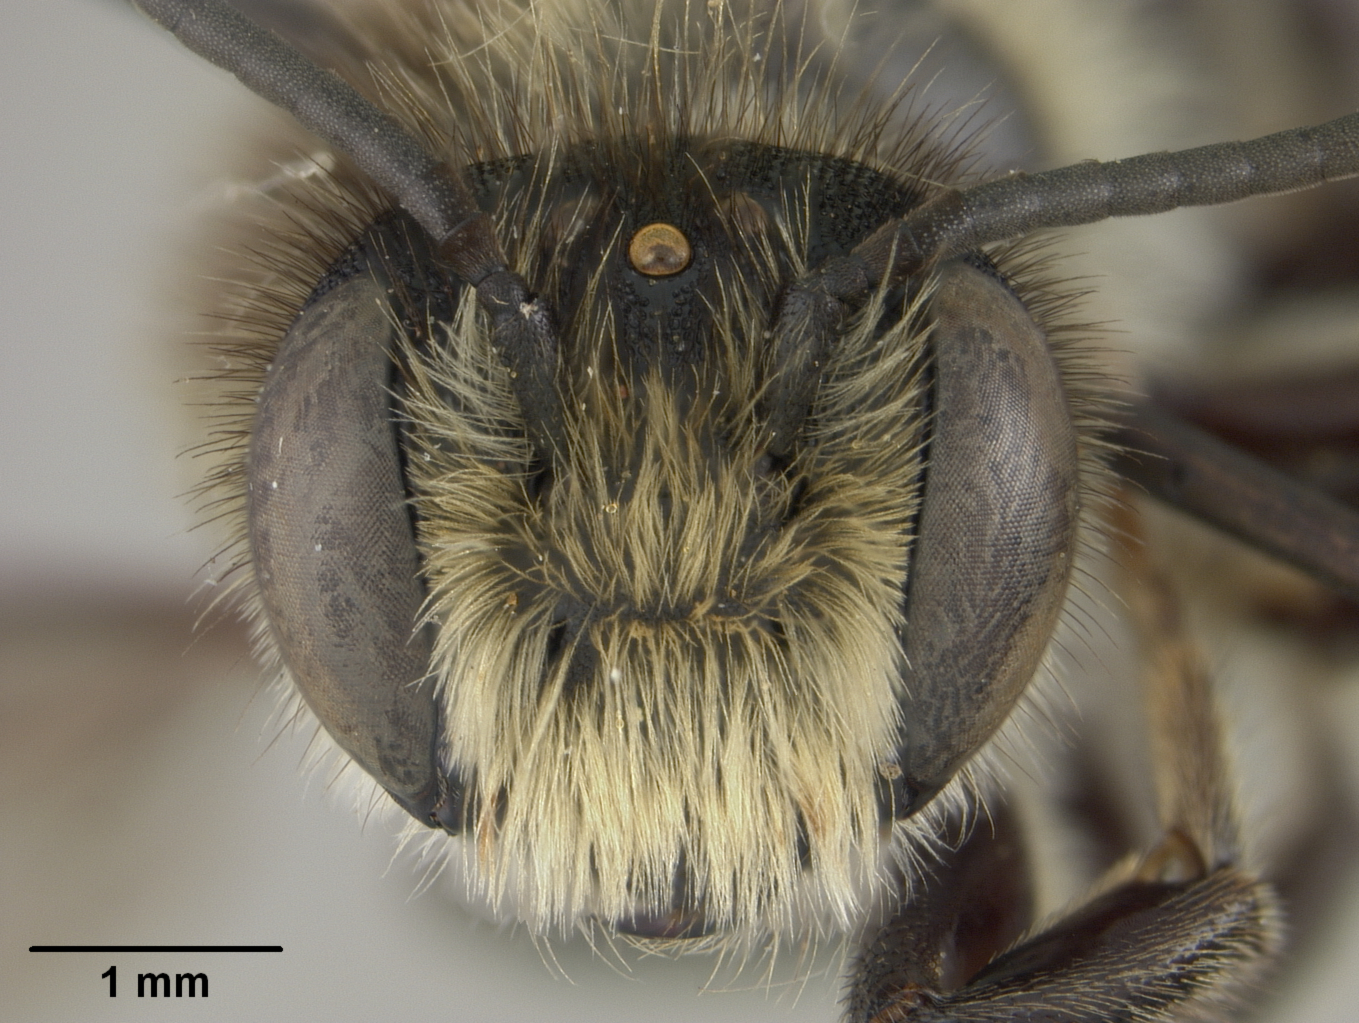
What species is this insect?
Megachile melanopyga
